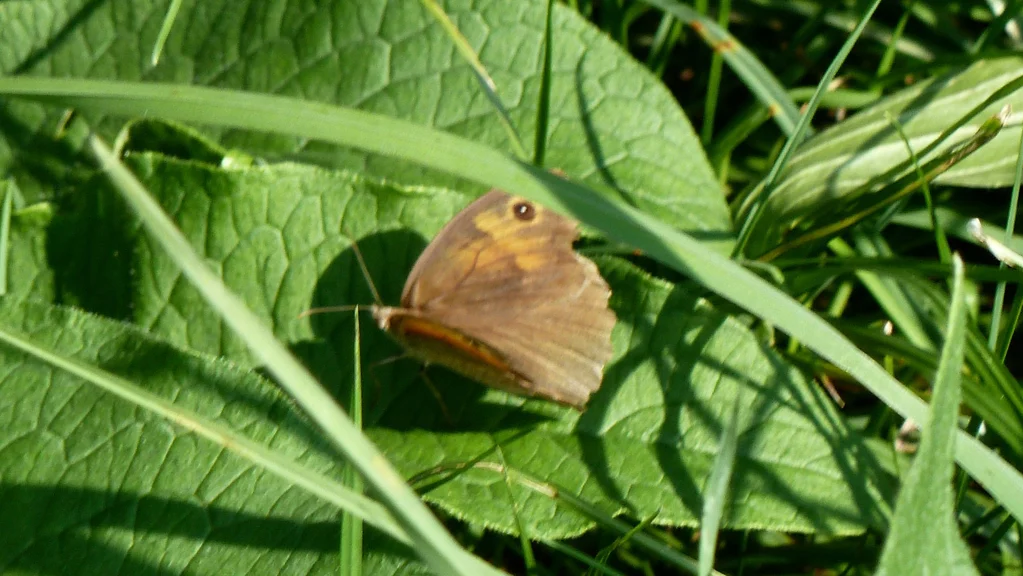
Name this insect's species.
Maniola jurtina
